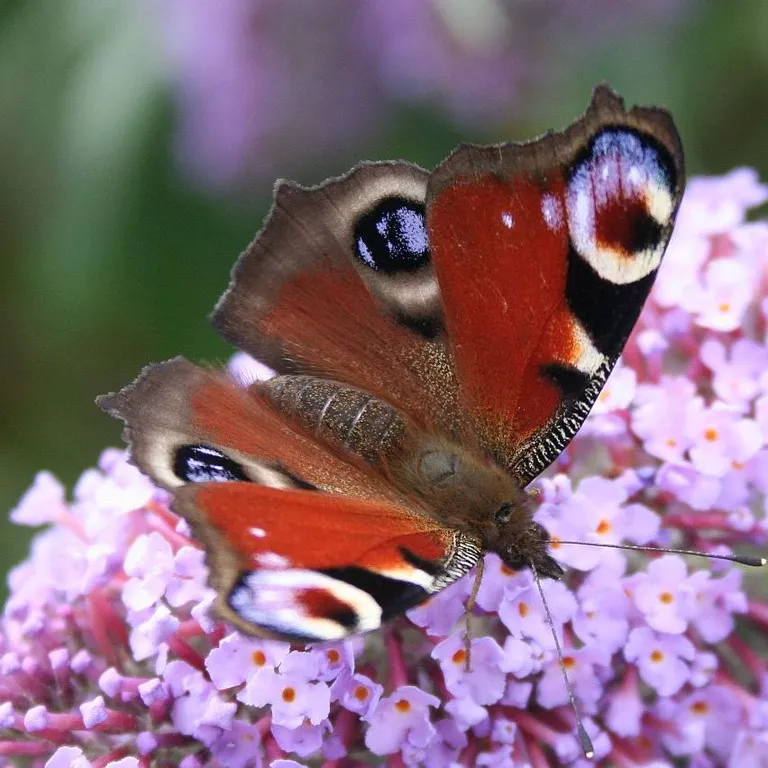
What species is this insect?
Aglais io
